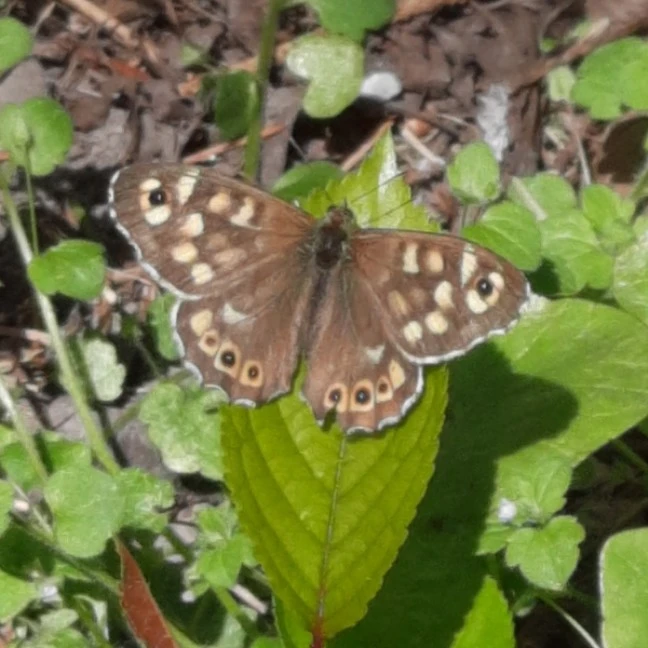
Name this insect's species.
Pararge aegeria
